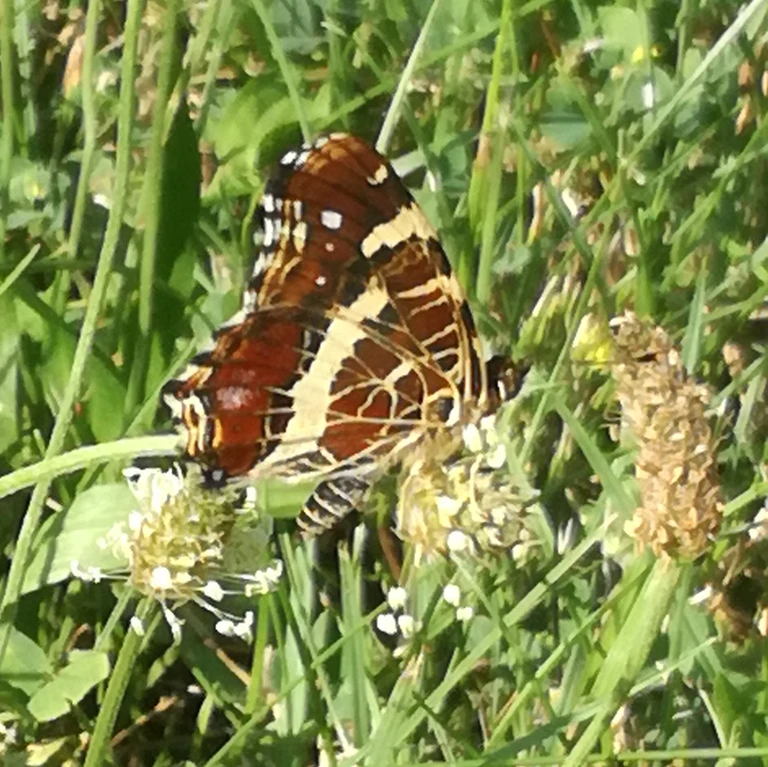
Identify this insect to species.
Araschnia levana
